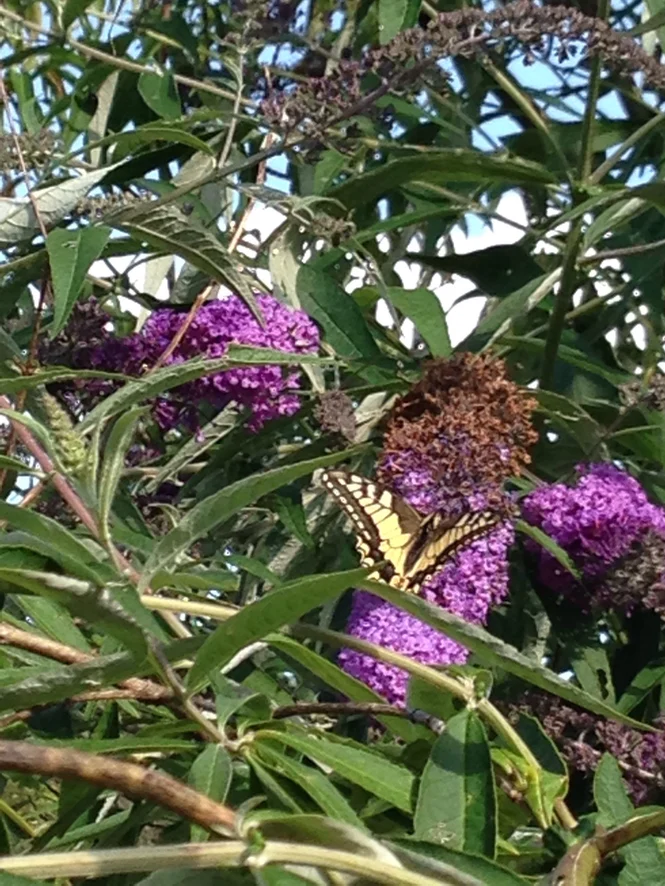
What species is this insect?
Papilio machaon
